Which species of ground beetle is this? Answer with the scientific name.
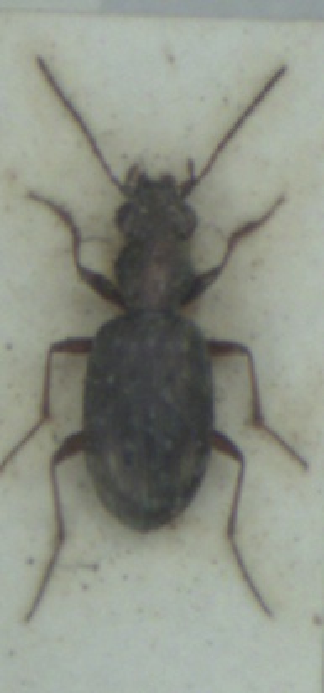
Asaphidion pallipes
